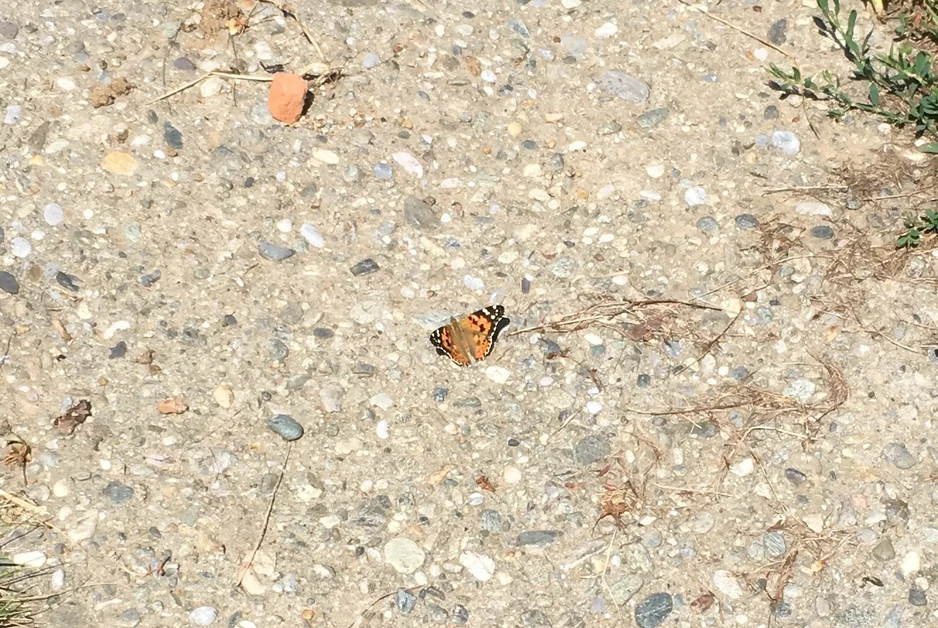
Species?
Vanessa cardui
